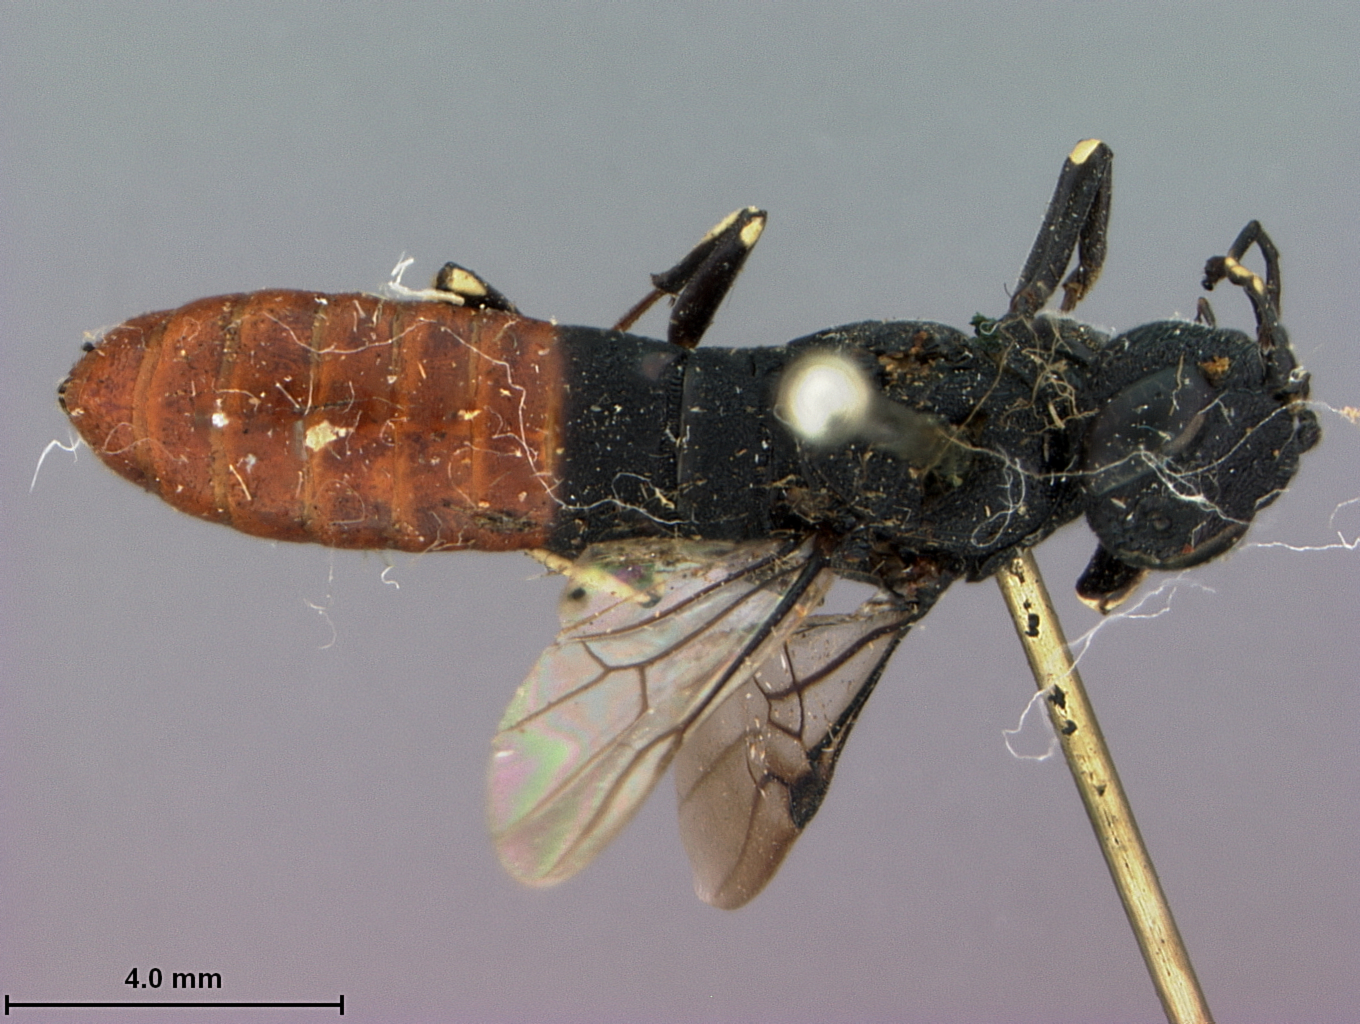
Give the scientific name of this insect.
Oryssus relativus
